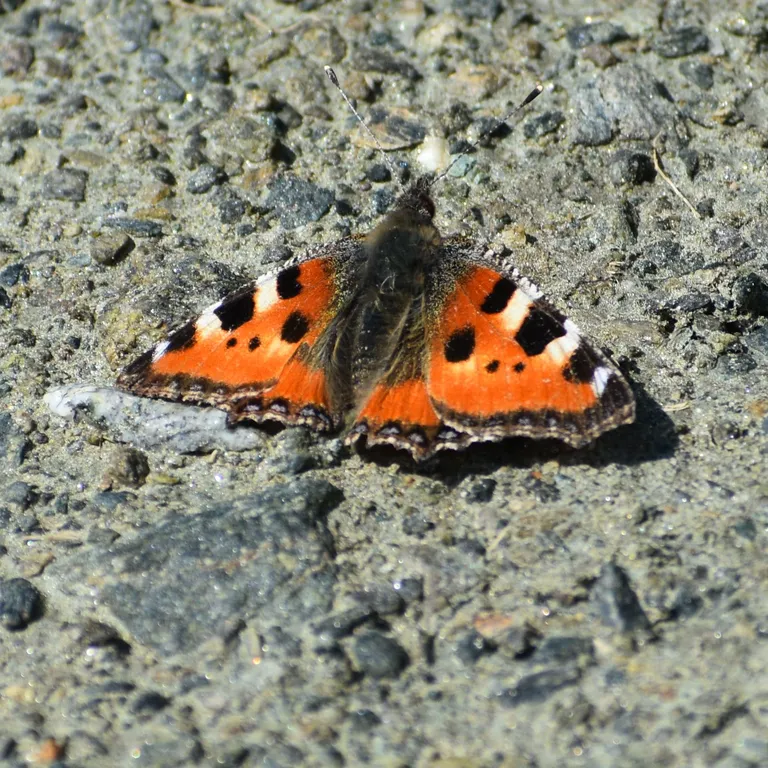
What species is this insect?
Aglais urticae
